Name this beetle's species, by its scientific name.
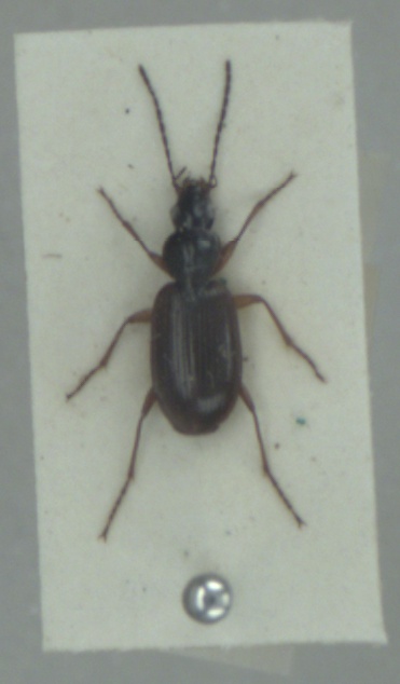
Agonum piceum
